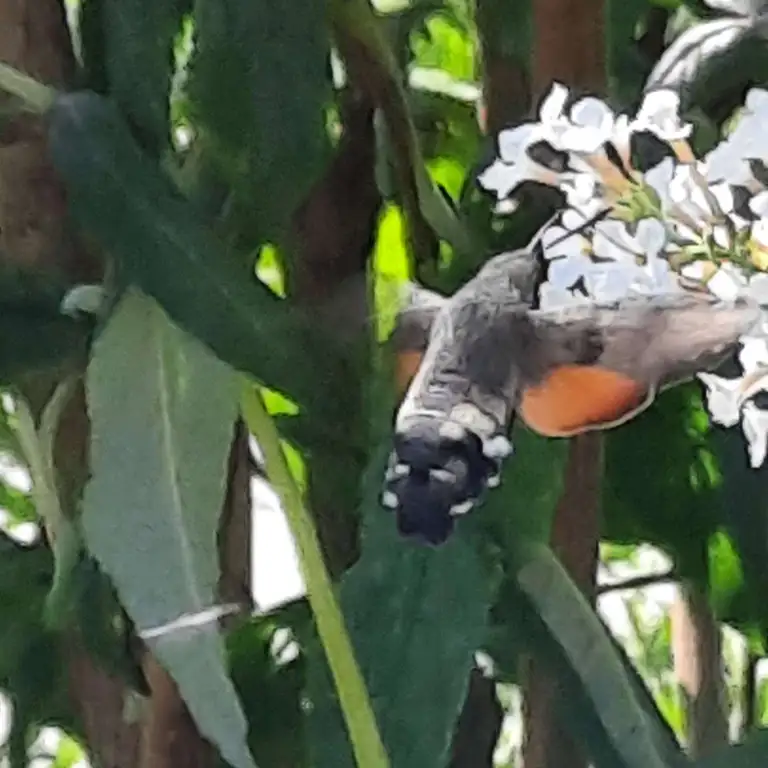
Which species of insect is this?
Macroglossum stellatarum
